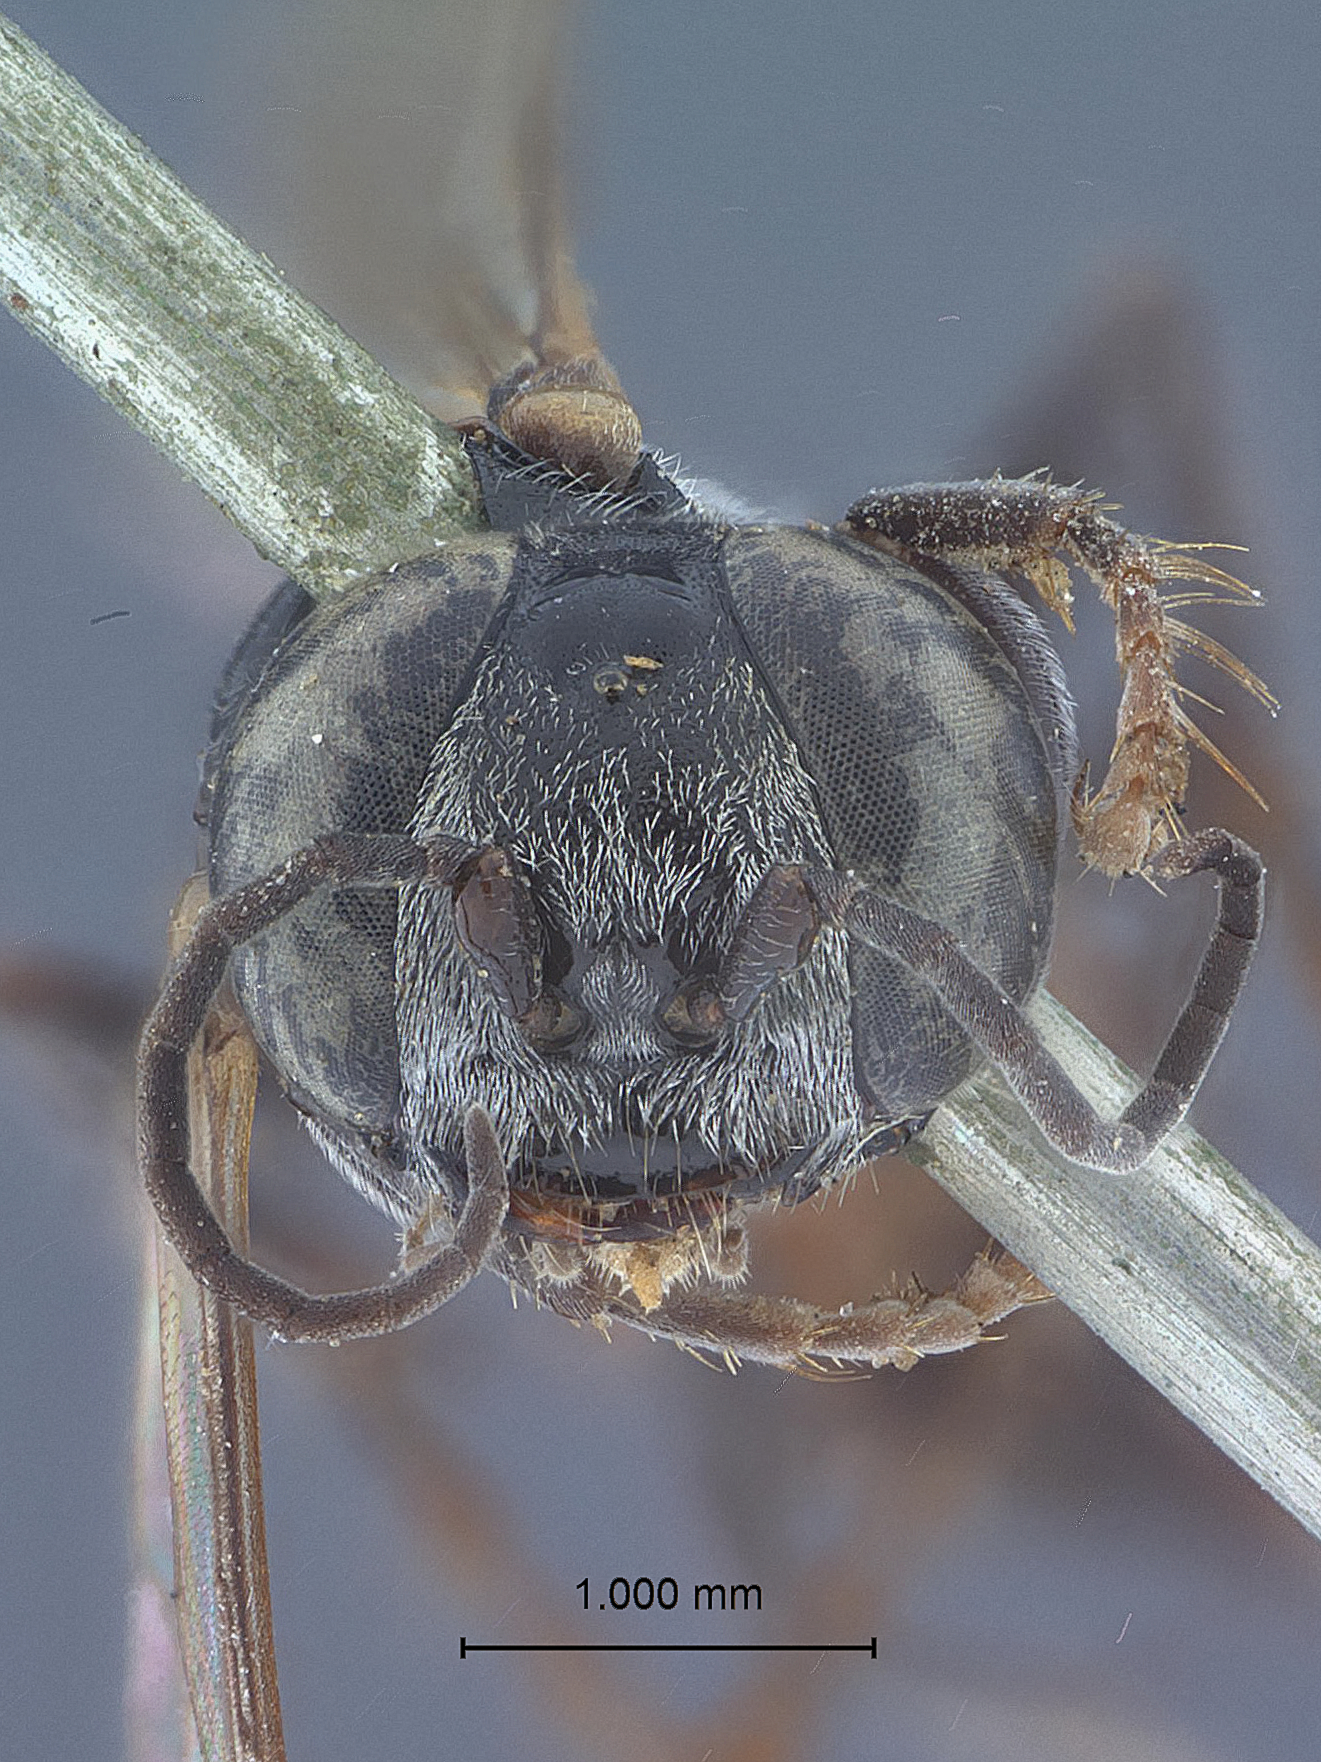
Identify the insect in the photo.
Tachysphex pekingensis
